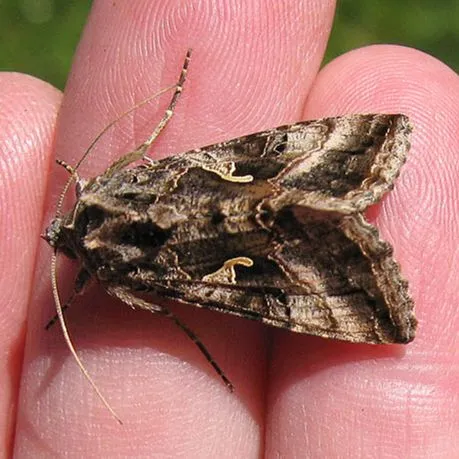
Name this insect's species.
Autographa gamma
